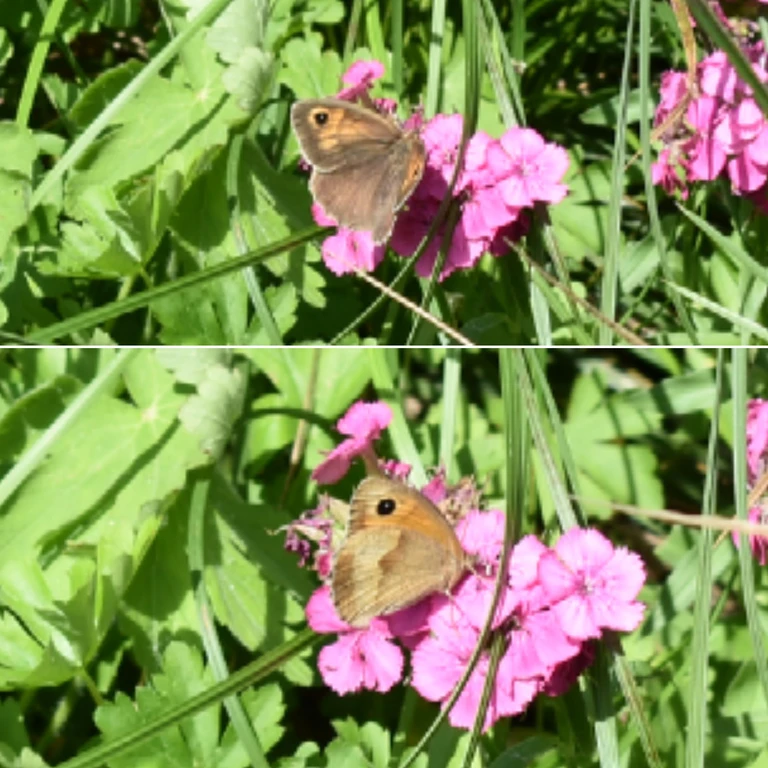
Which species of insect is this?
Maniola jurtina
